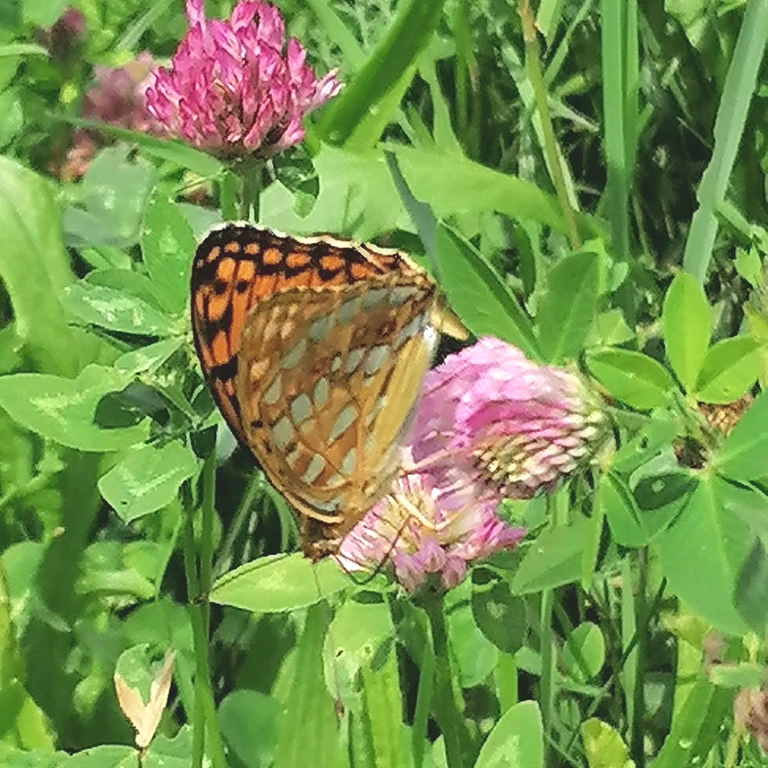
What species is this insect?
Fabriciana adippe
